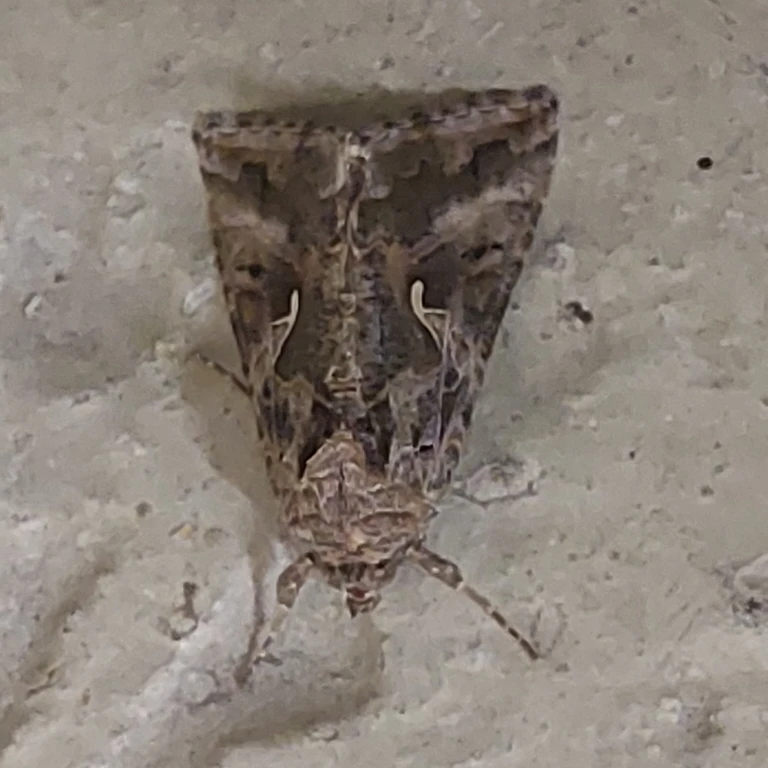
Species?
Autographa gamma
